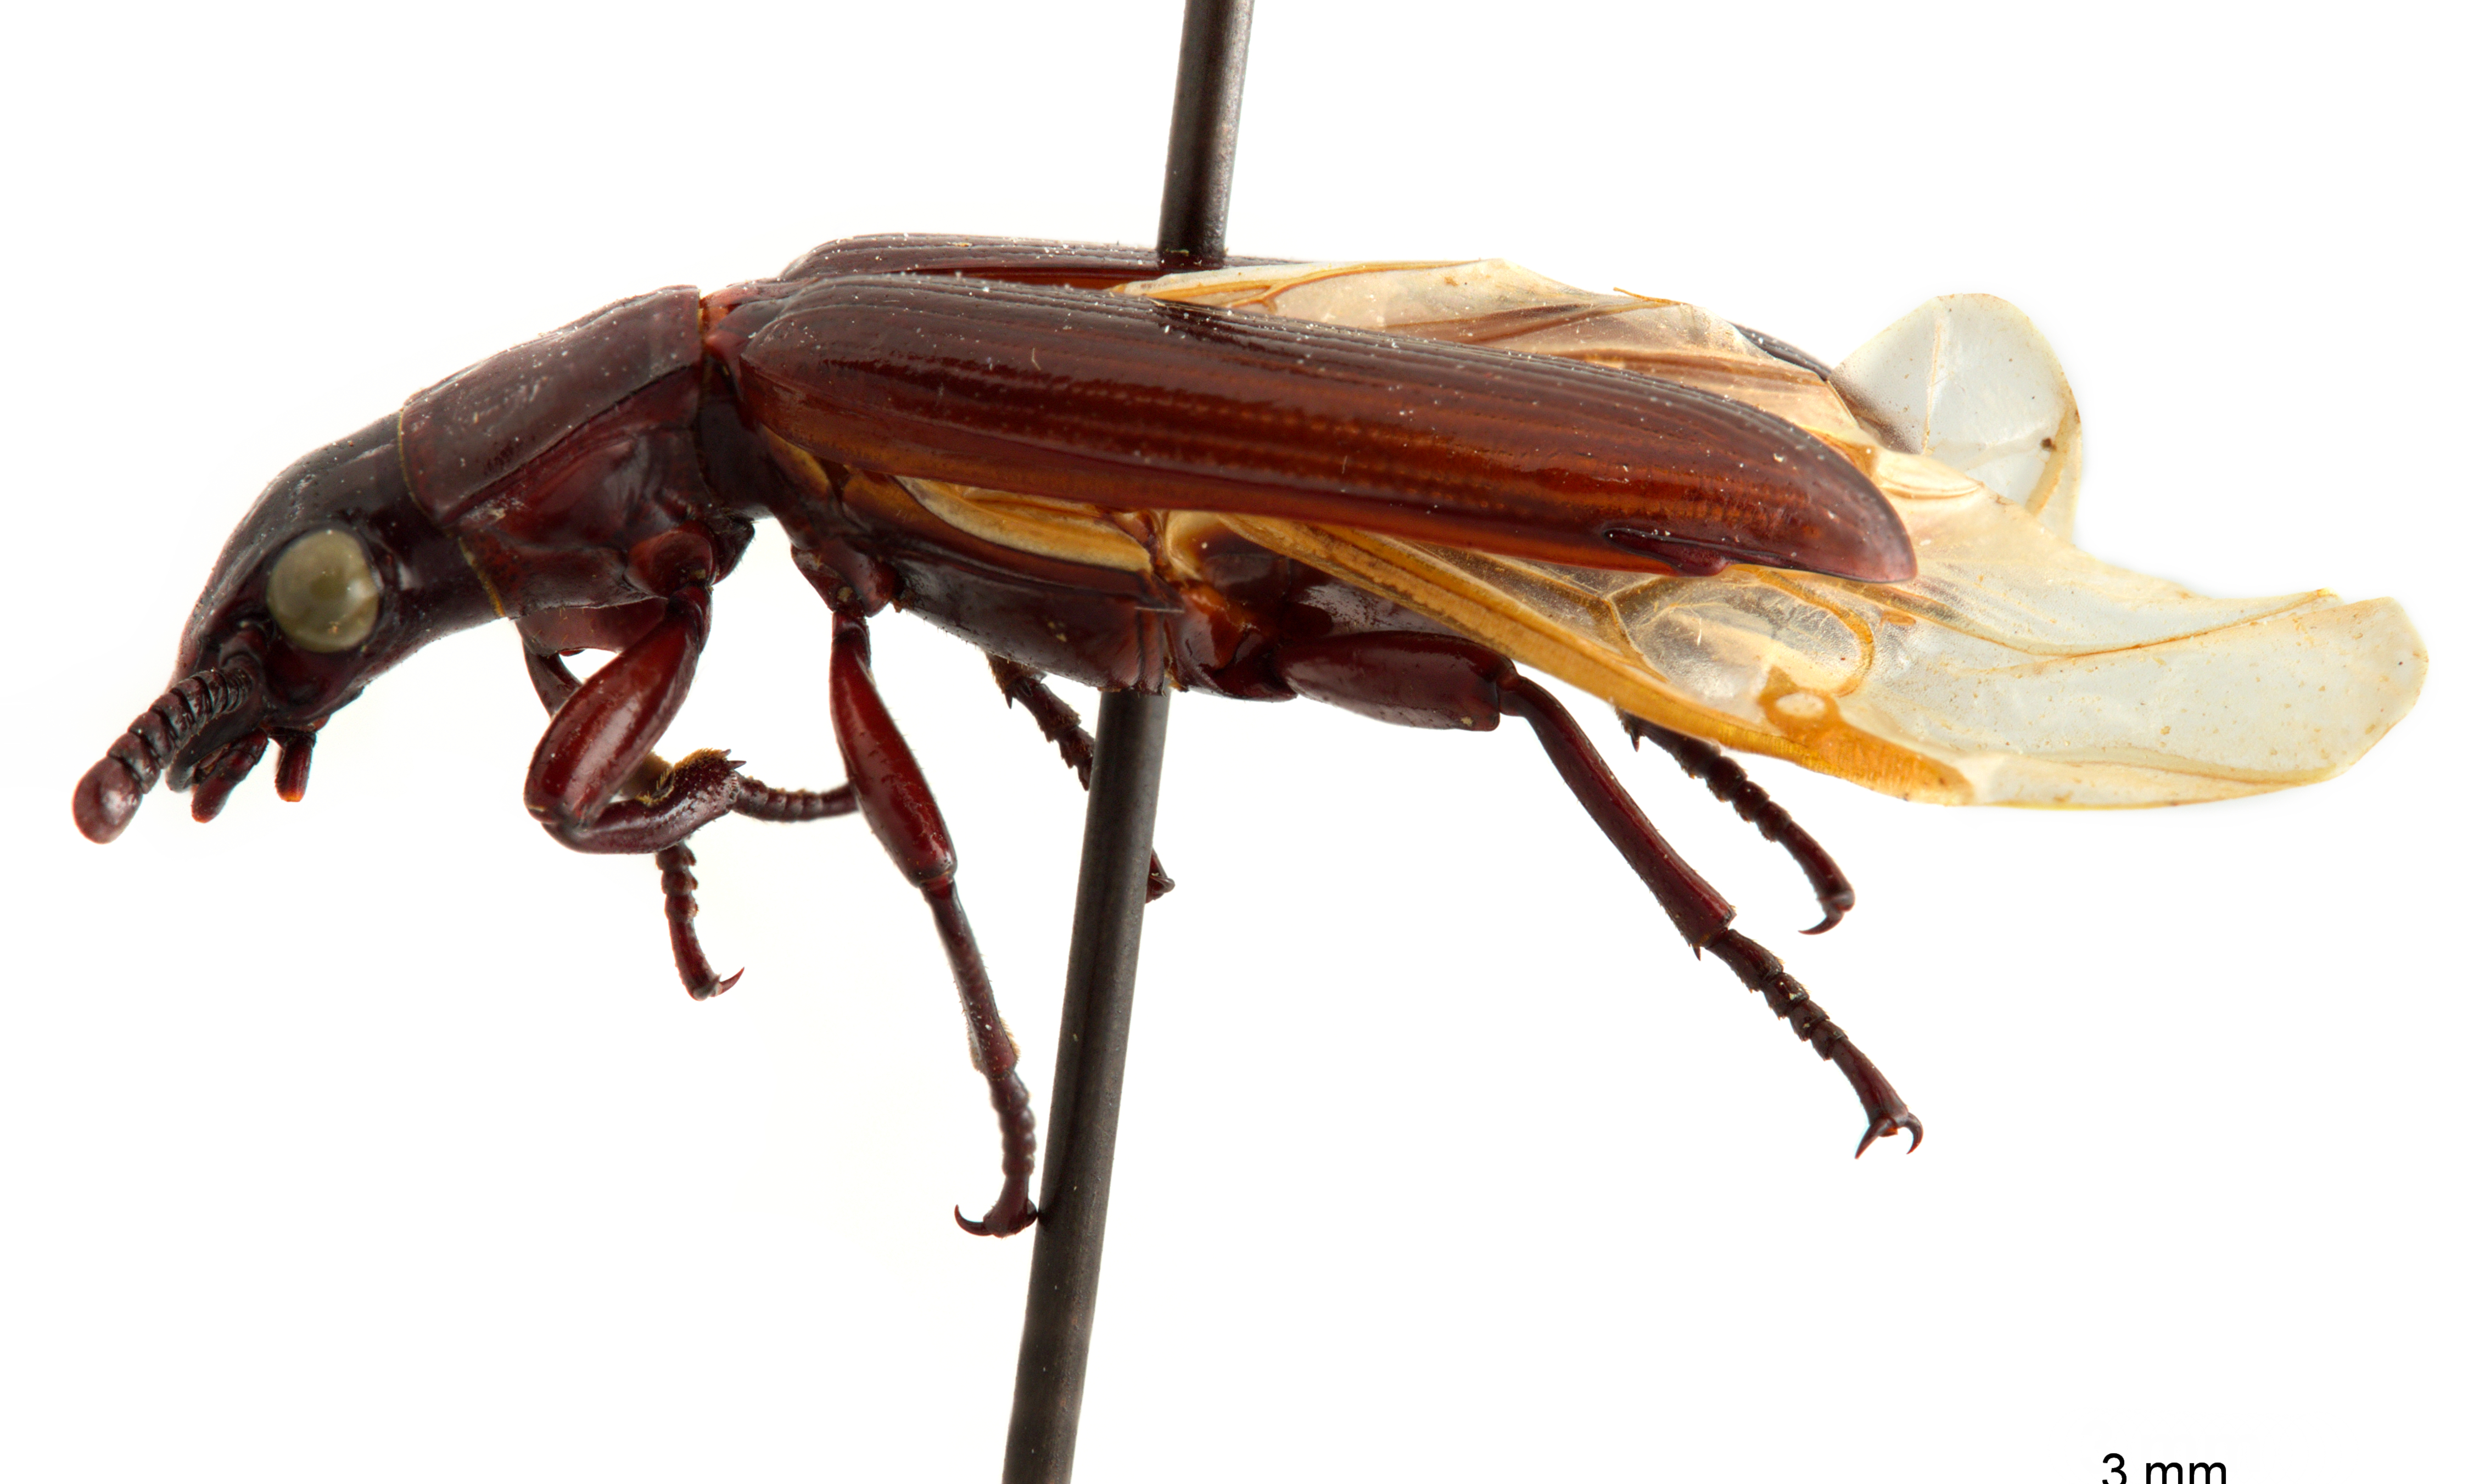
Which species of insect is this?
Platycerozaena panamensis
